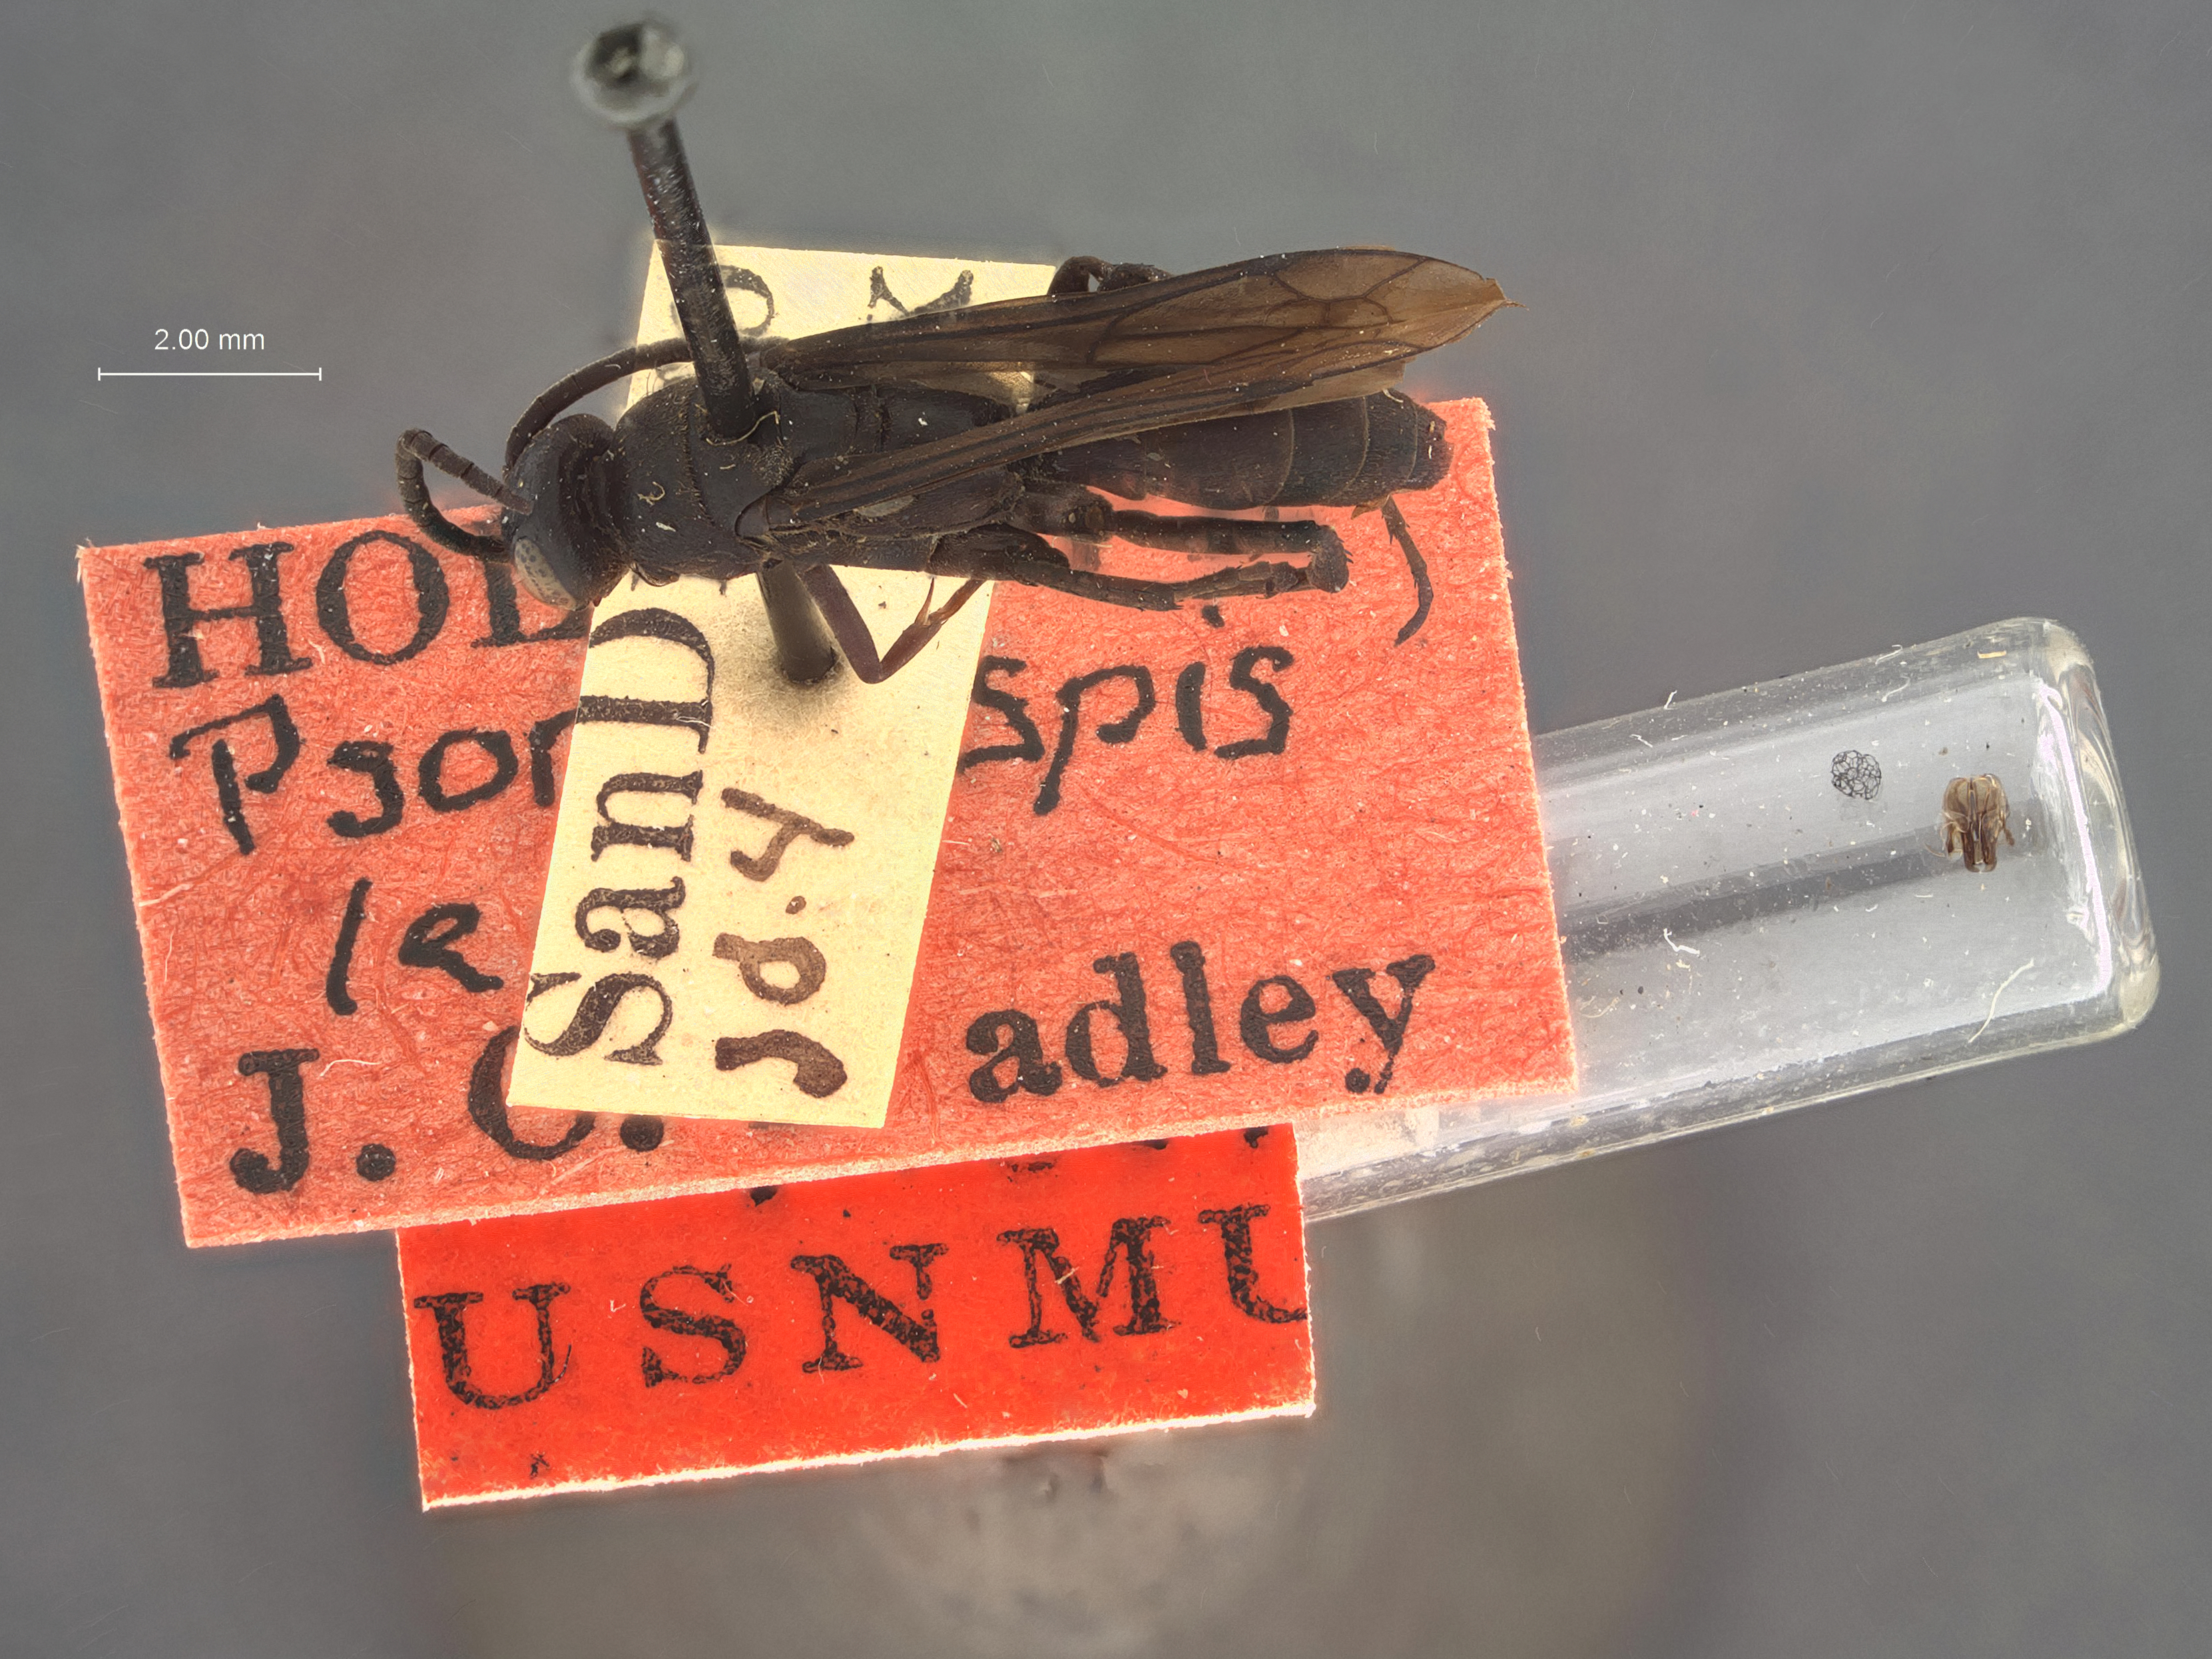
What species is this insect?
Psorthaspis levis
